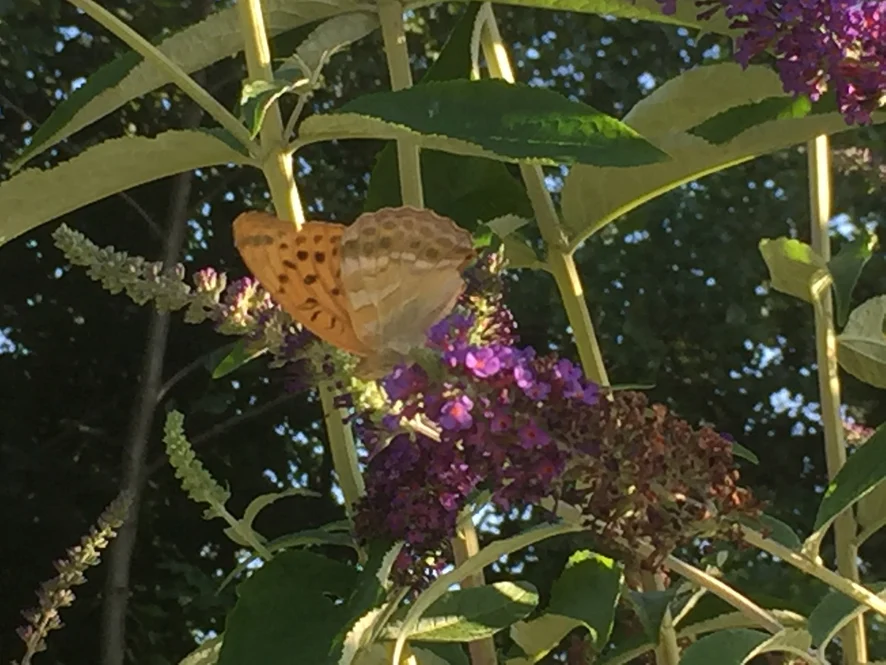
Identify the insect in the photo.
Argynnis paphia
